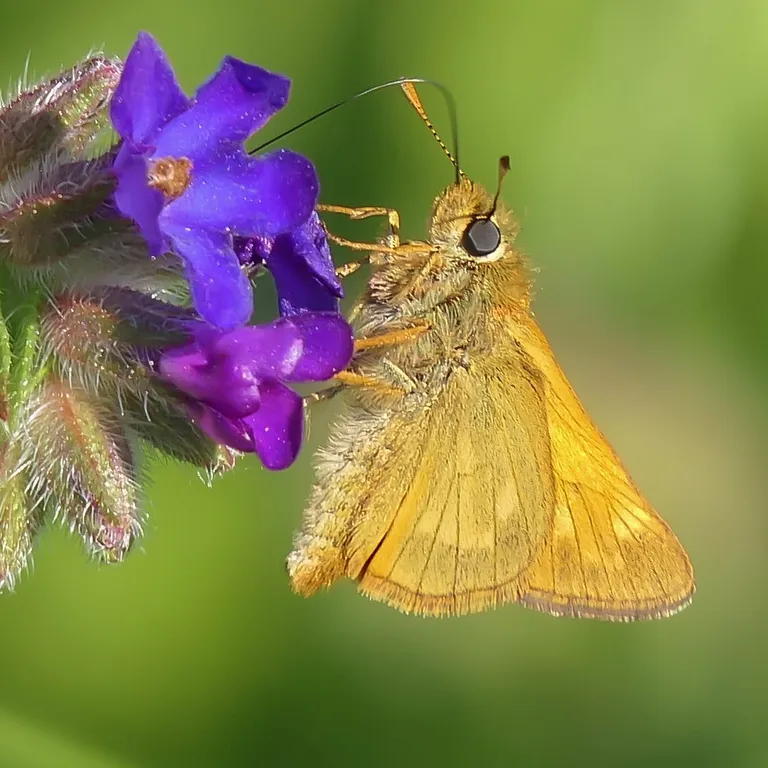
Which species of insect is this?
Ochlodes sylvanus (also Ochlodes venata)
